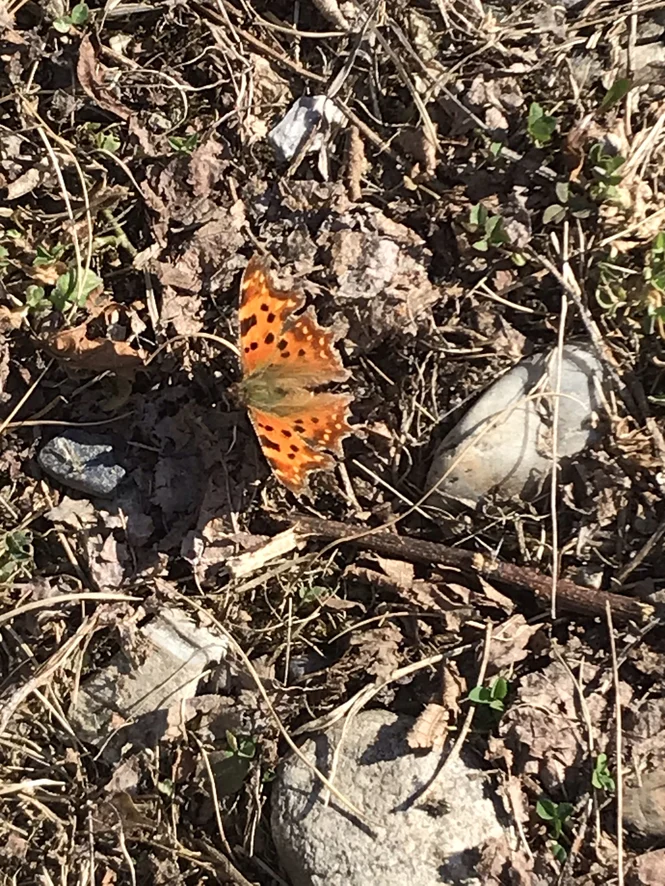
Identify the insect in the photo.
Polygonia c-album
